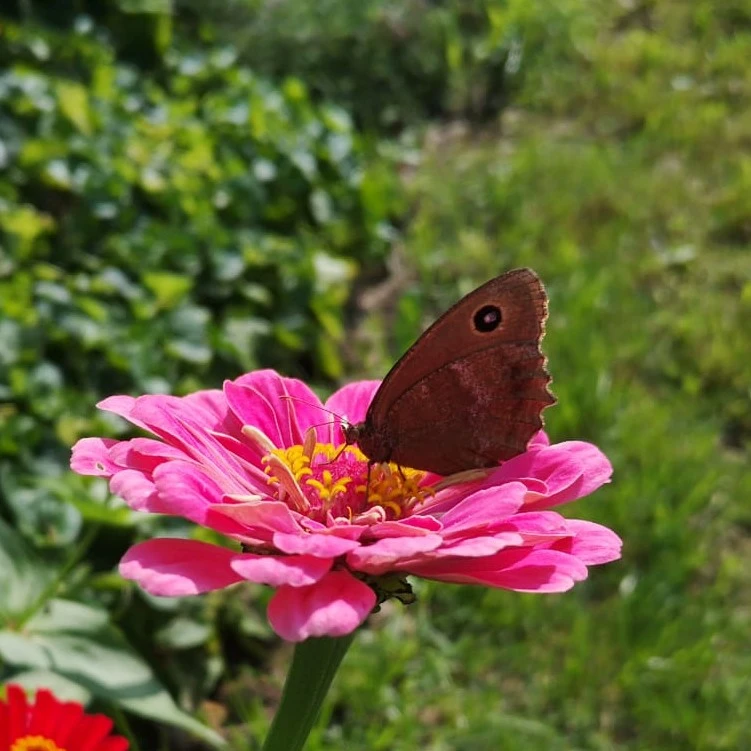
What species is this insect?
Minois dryas
